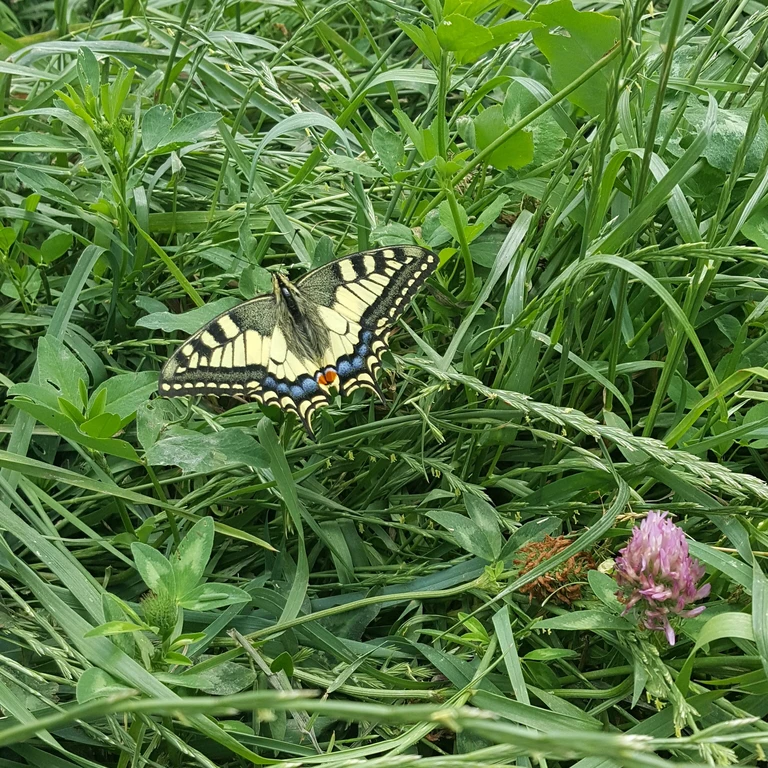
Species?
Papilio machaon
